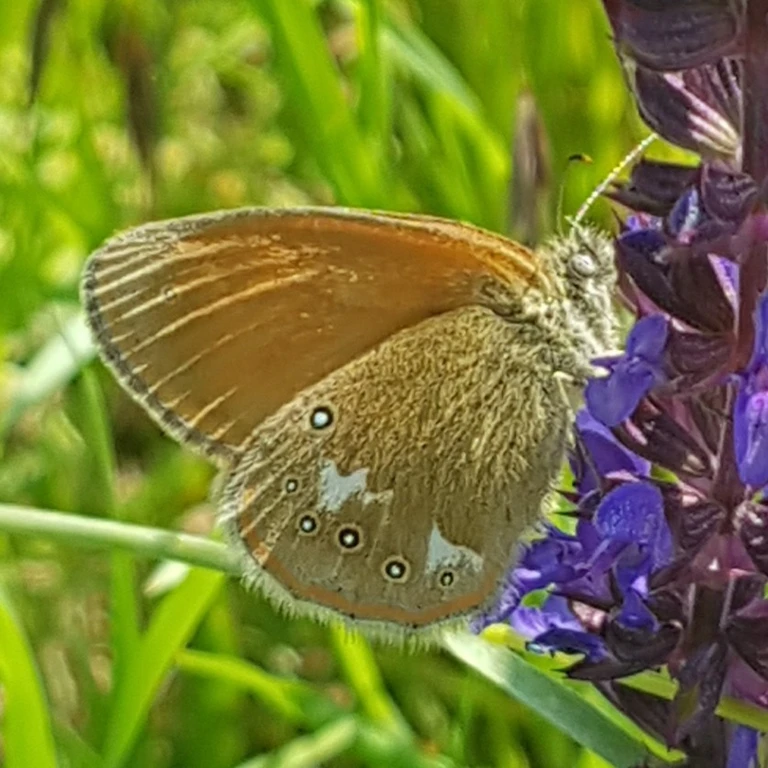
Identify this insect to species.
Coenonympha glycerion (also Coenonympha iphis)
